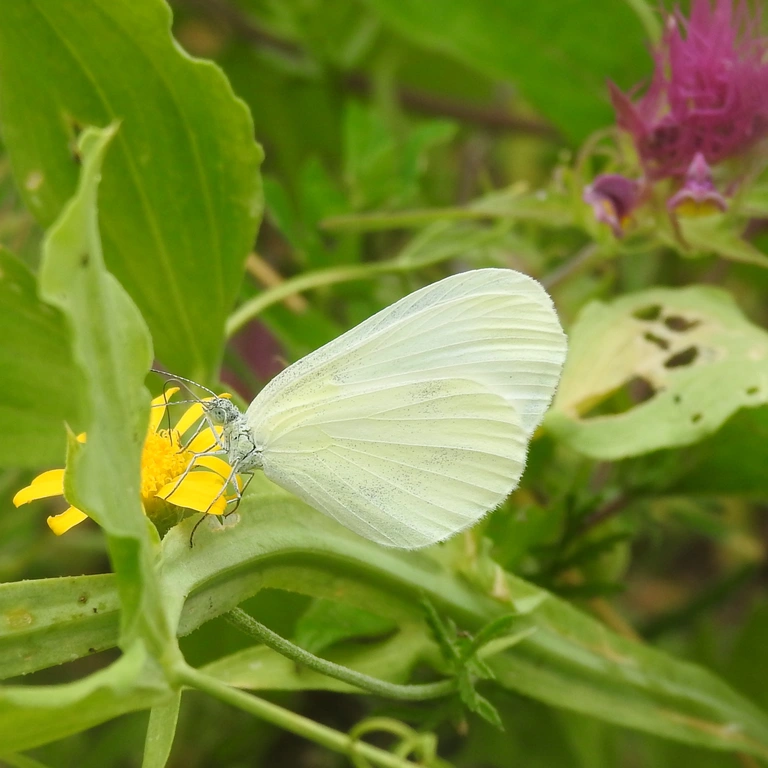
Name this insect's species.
Leptidea sinapis/juvernica
